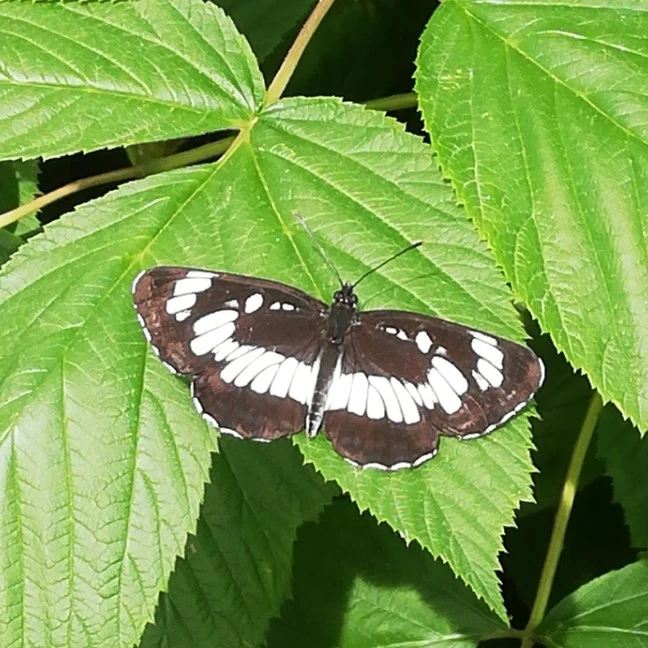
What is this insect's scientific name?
Neptis rivularis
